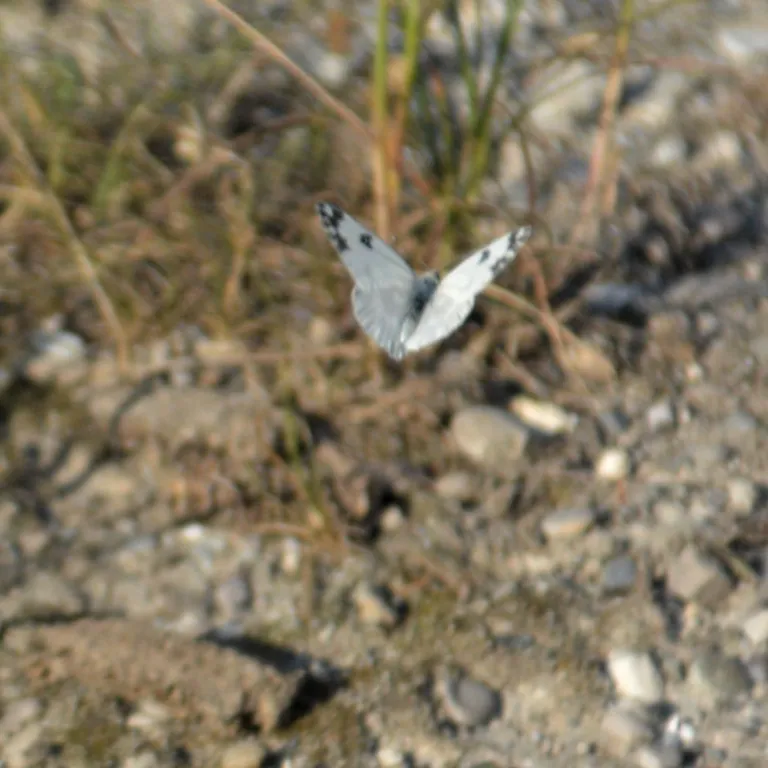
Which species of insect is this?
Pontia edusa
